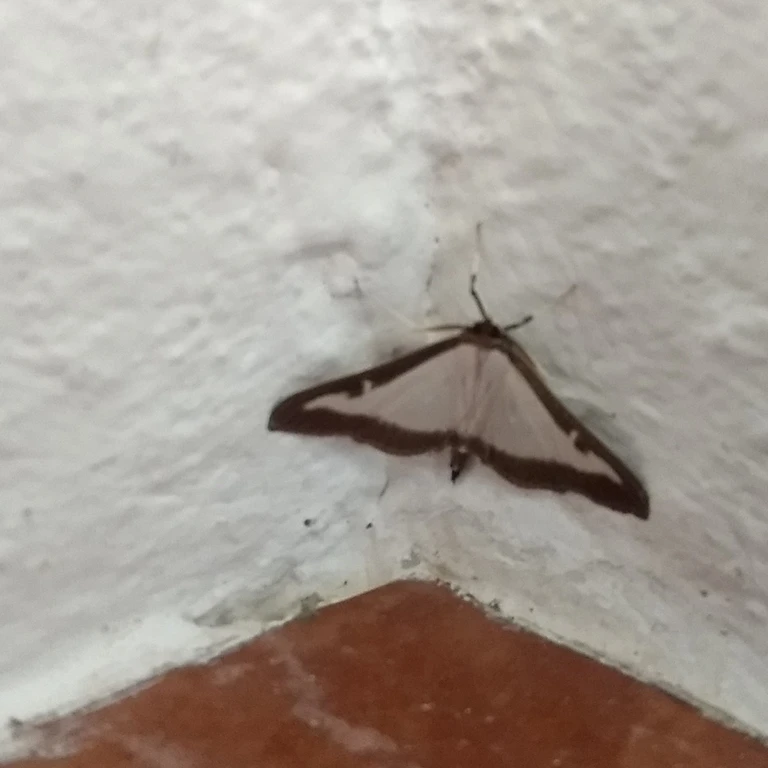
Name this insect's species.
Cydalima perspectalis
